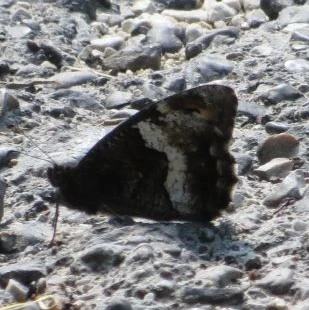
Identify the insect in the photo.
Hipparchia alcyone
